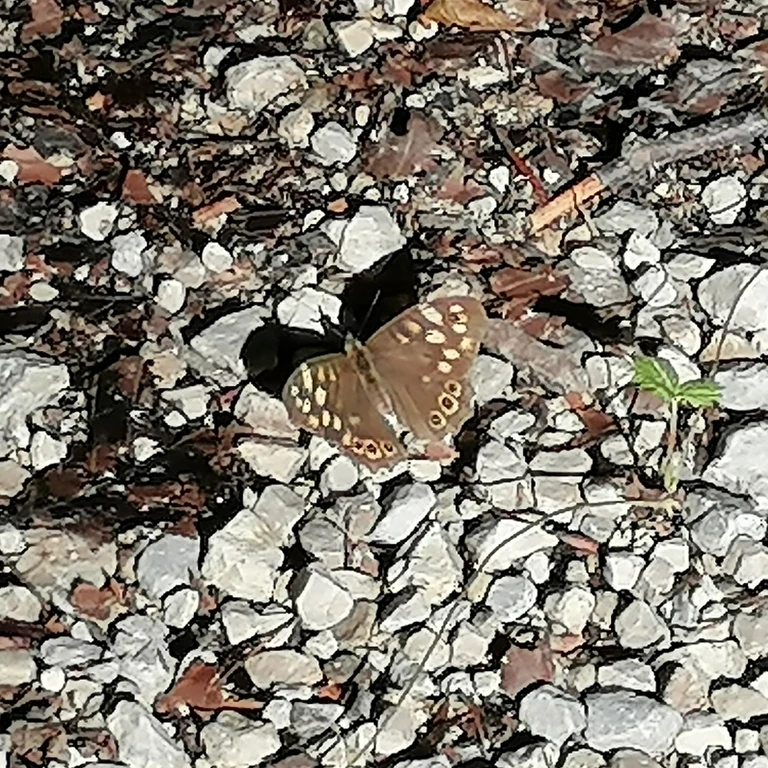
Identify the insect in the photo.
Pararge aegeria
